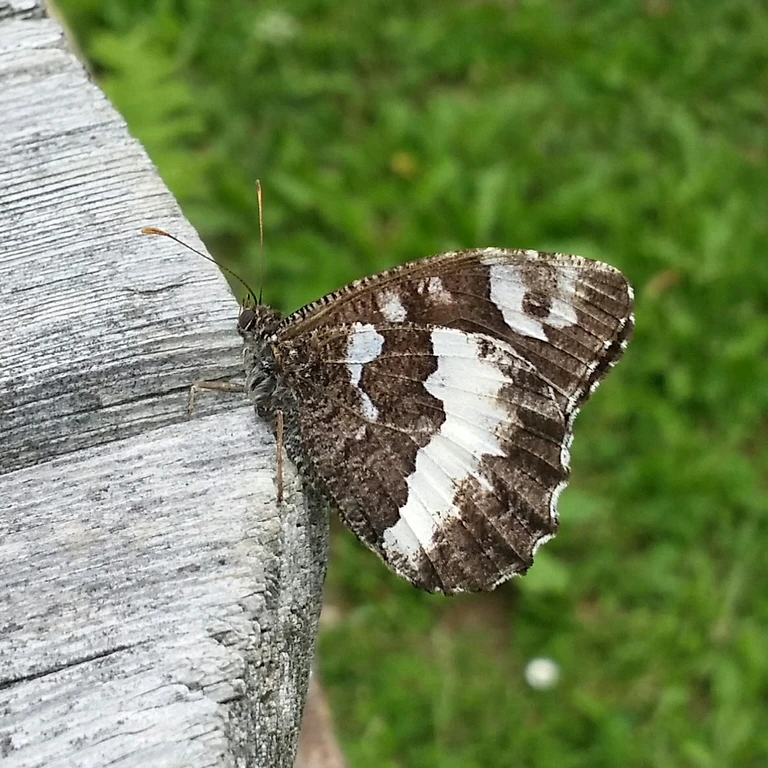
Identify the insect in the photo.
Brintesia circe
